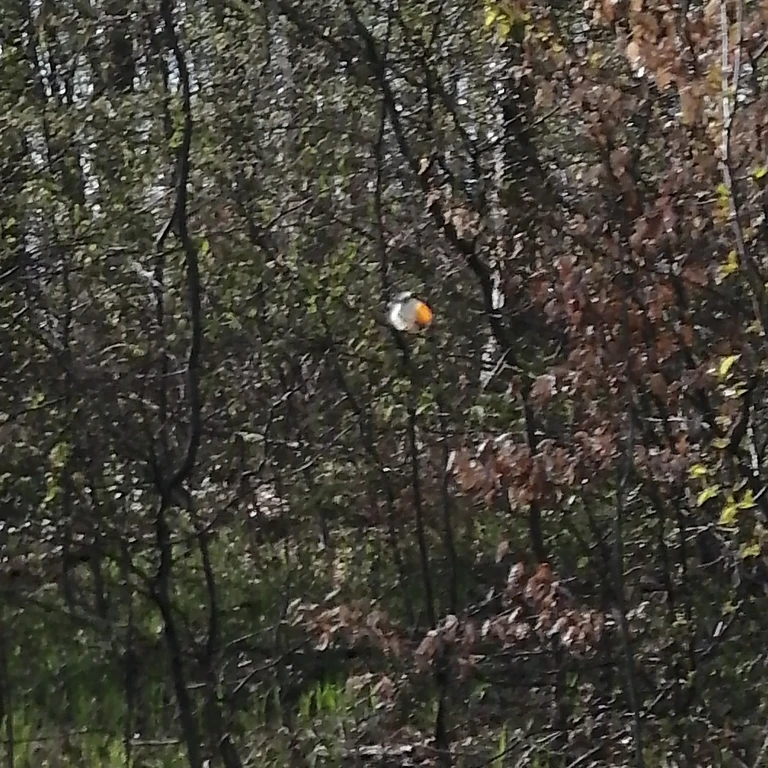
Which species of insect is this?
Anthocharis cardamines
